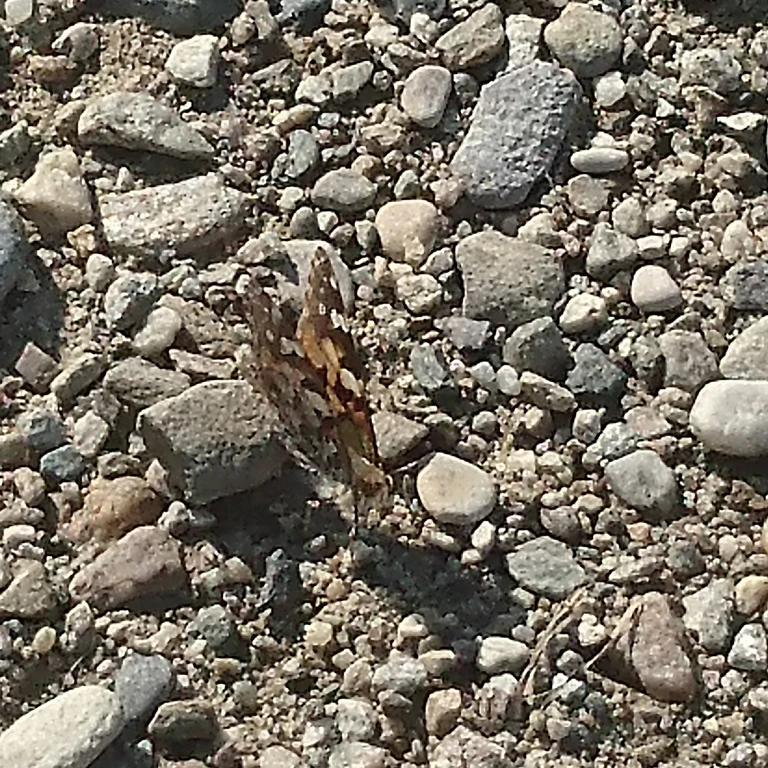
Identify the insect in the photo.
Vanessa cardui
